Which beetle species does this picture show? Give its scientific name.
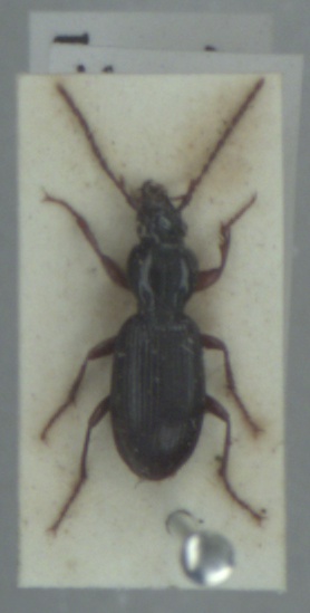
Stomis pumicatus
